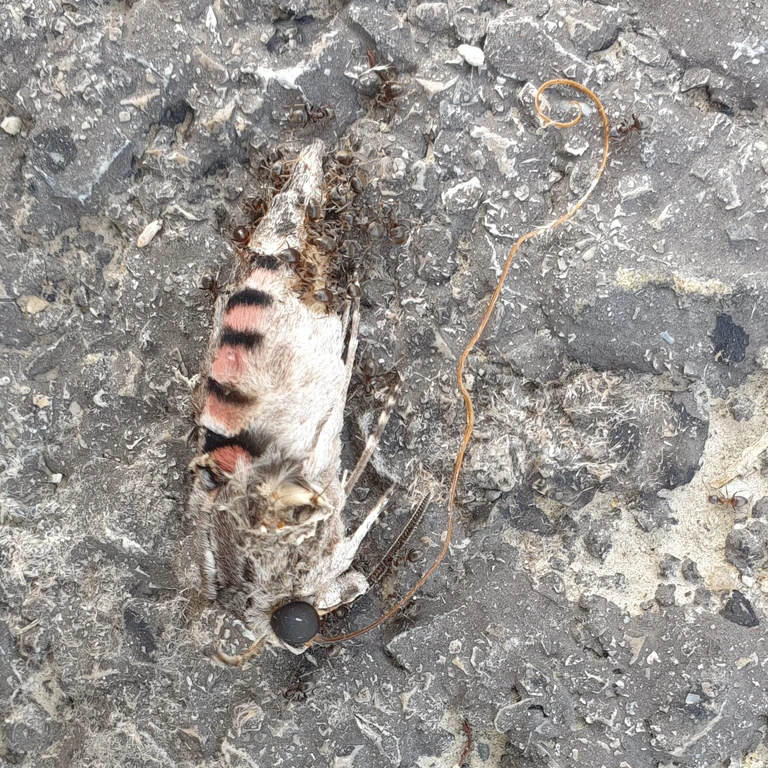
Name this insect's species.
Agrius convolvuli
